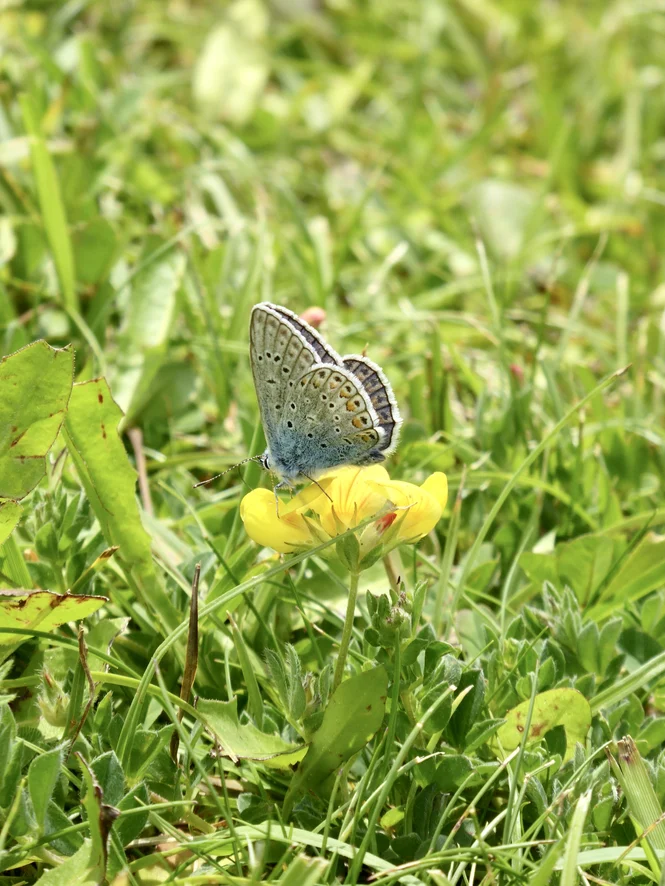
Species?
Polyommatus icarus
